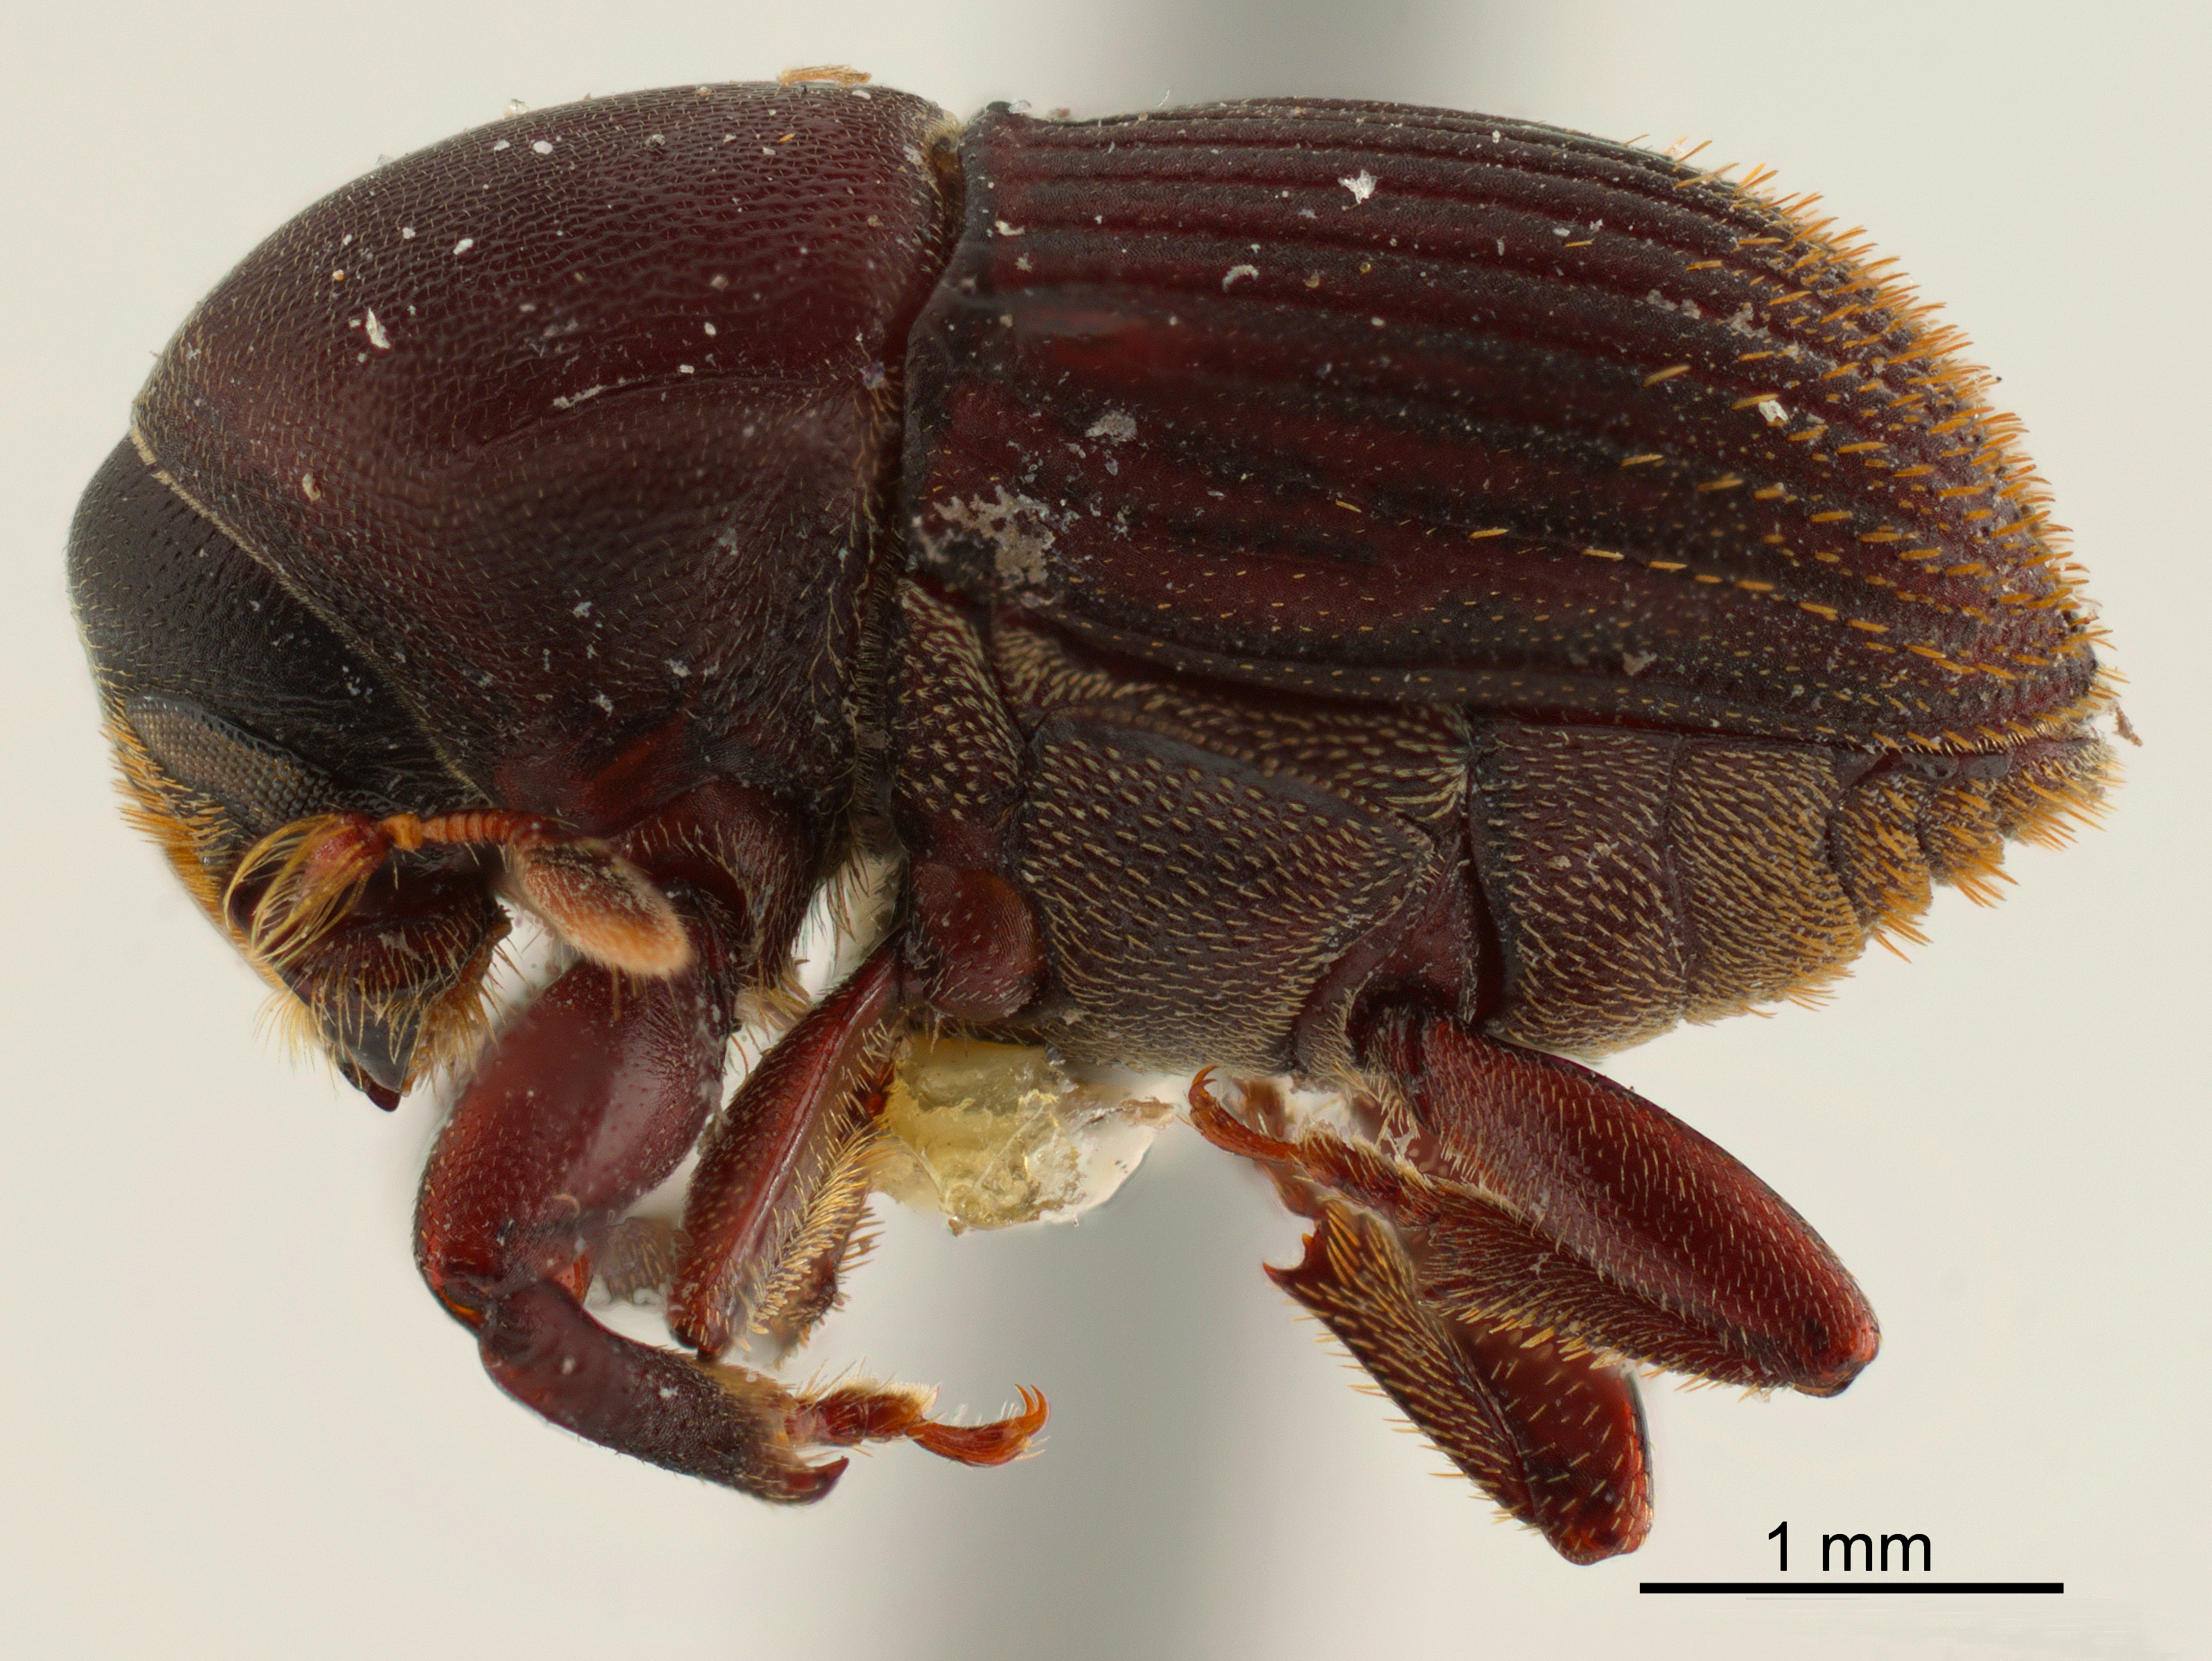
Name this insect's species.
Eupagiocerus vastus
